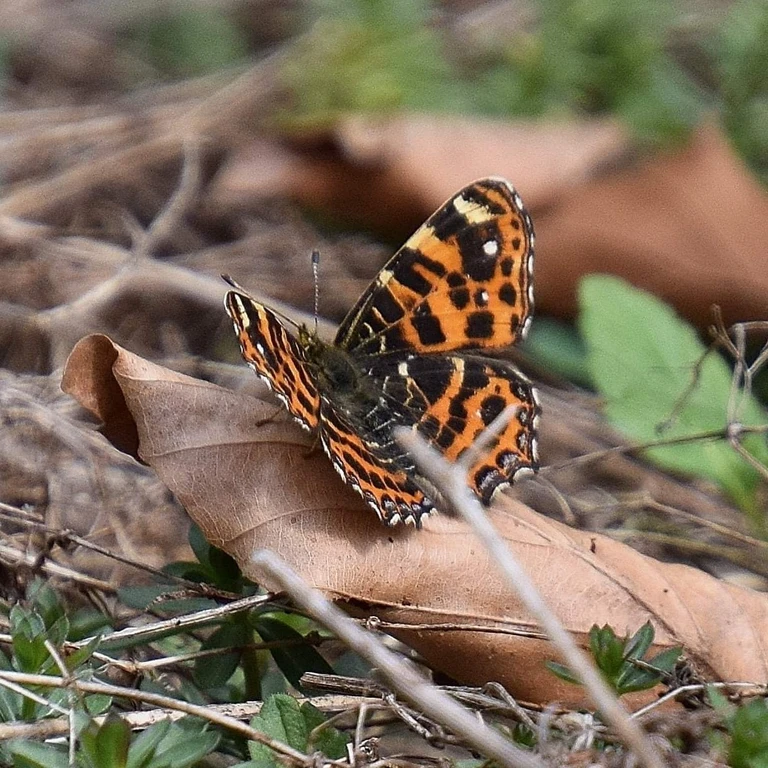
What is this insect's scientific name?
Araschnia levana
